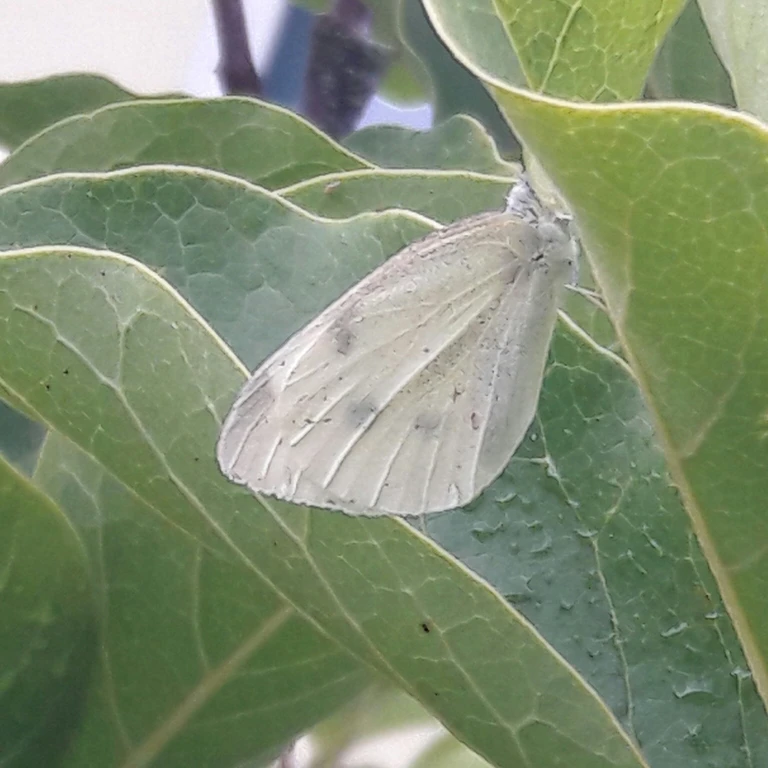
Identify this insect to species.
Pieris rapae
